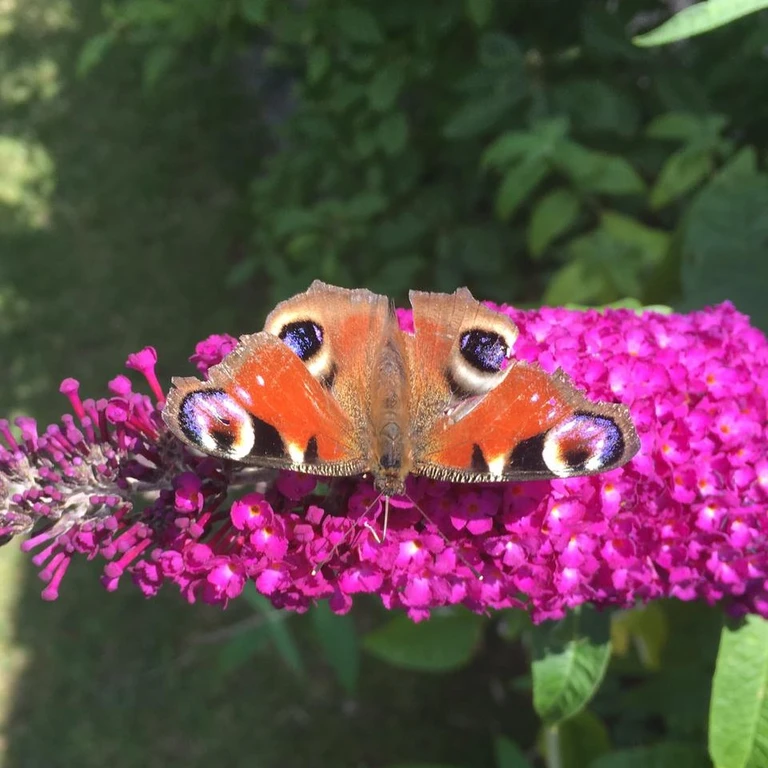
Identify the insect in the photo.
Aglais io
